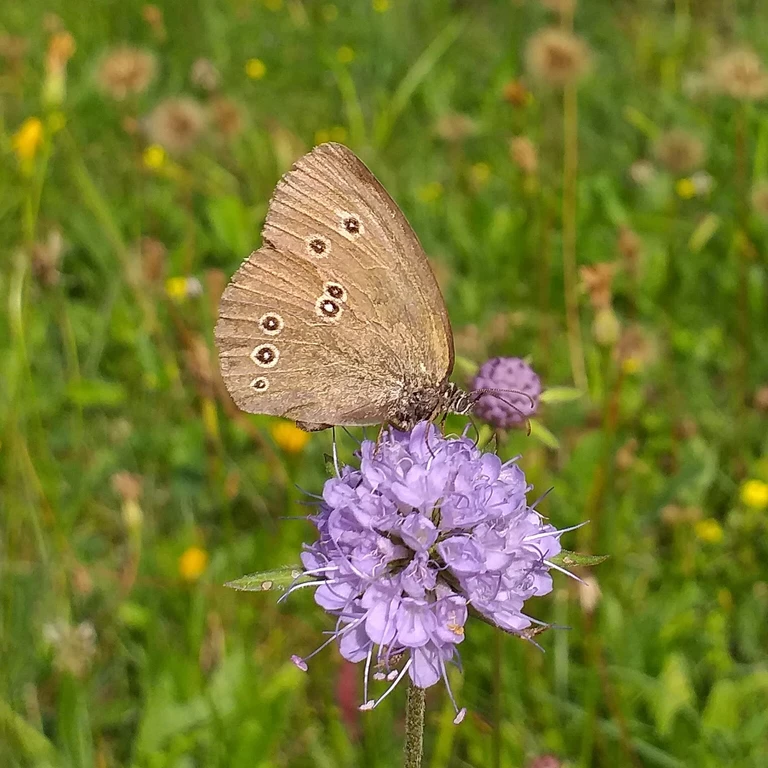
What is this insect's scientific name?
Aphantopus hyperantus
